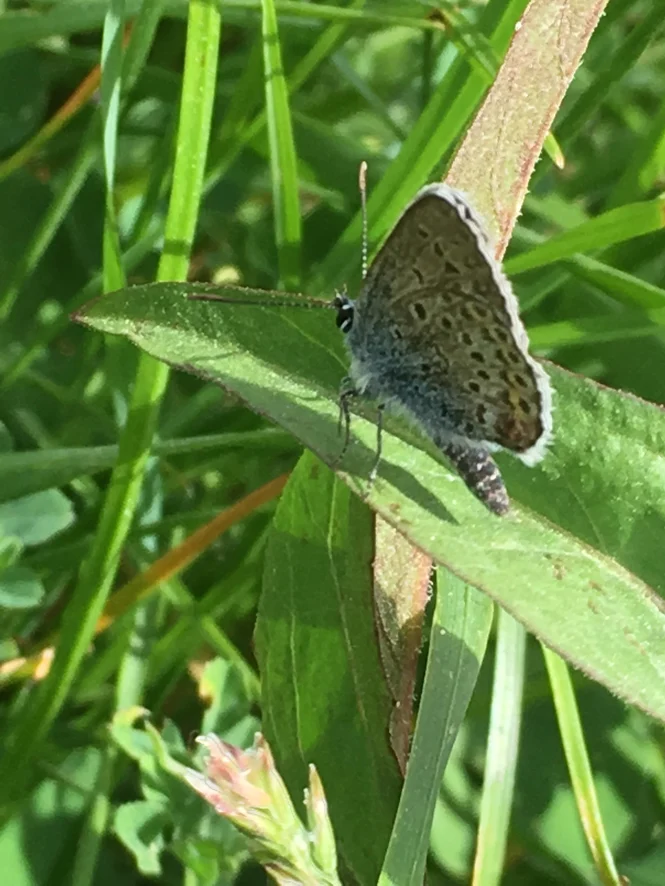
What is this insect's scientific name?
Plebejus argus
